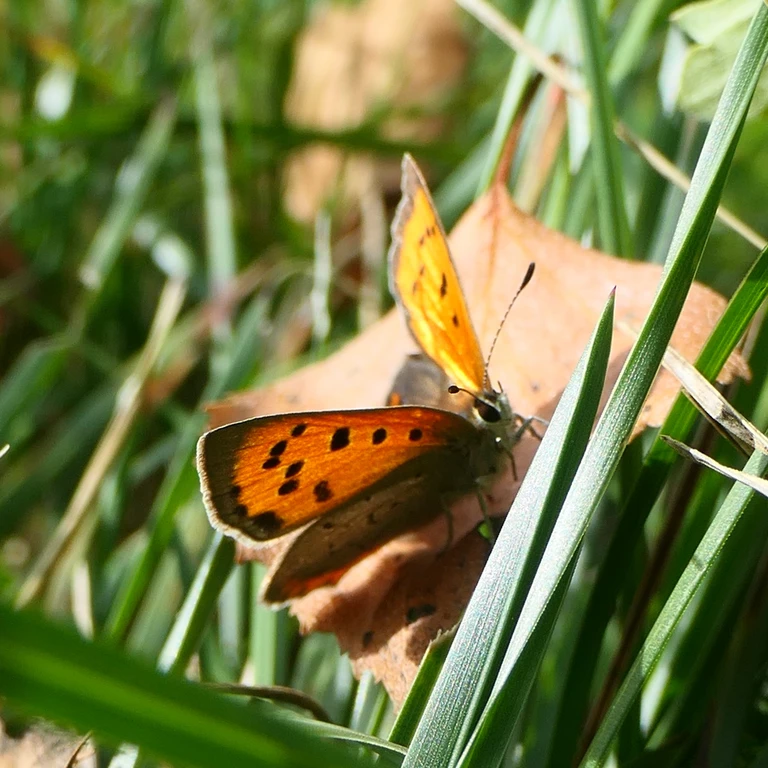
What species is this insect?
Lycaena phlaeas
